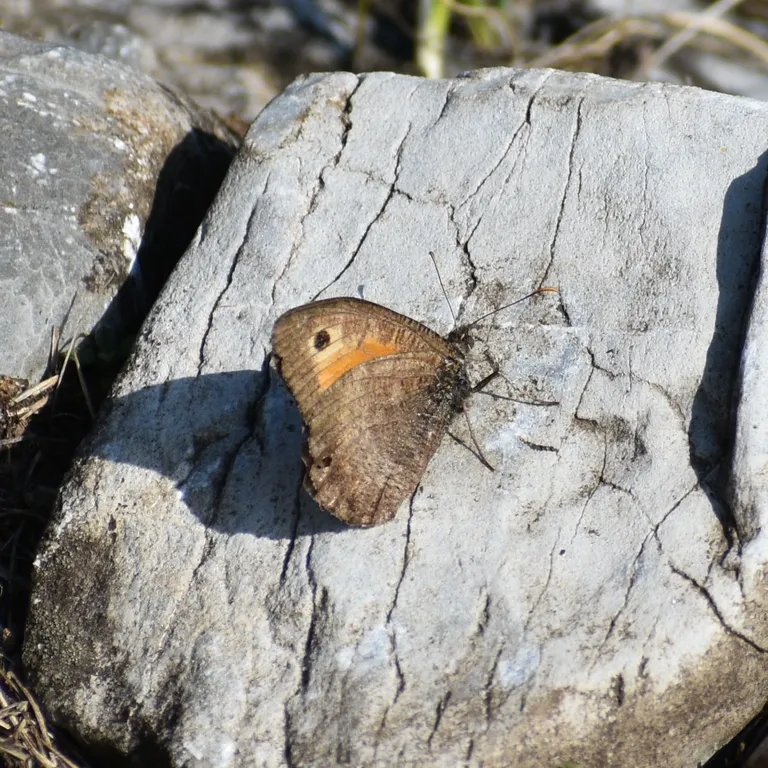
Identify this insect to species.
Arethusana arethusa
